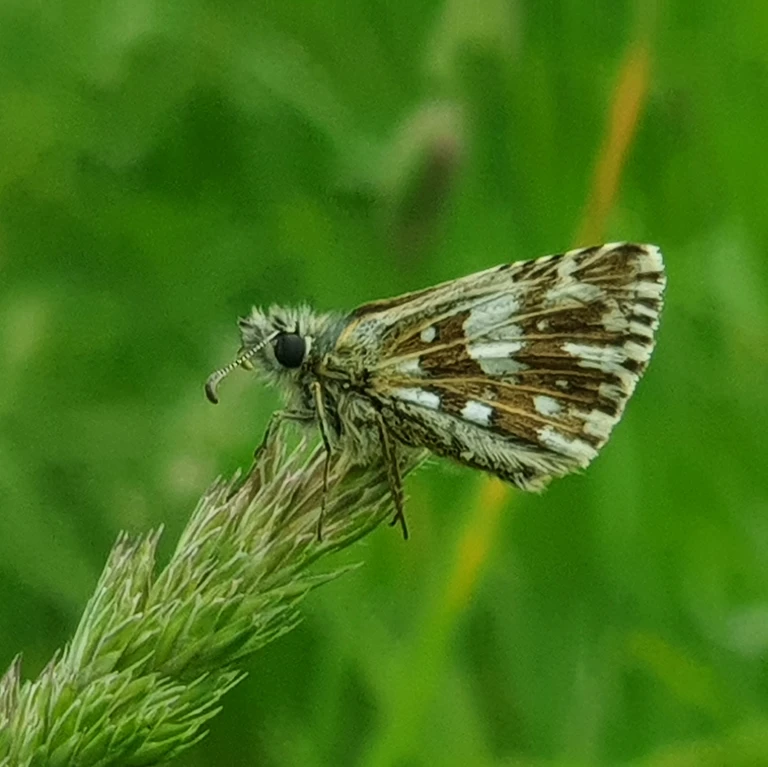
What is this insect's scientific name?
Pyrgus malvae
